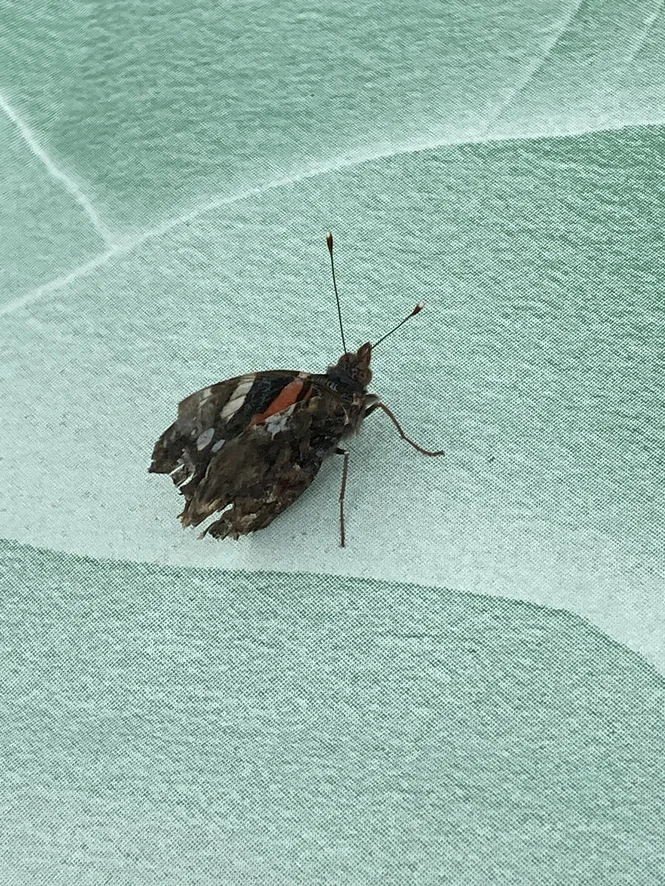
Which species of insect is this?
Vanessa atalanta
